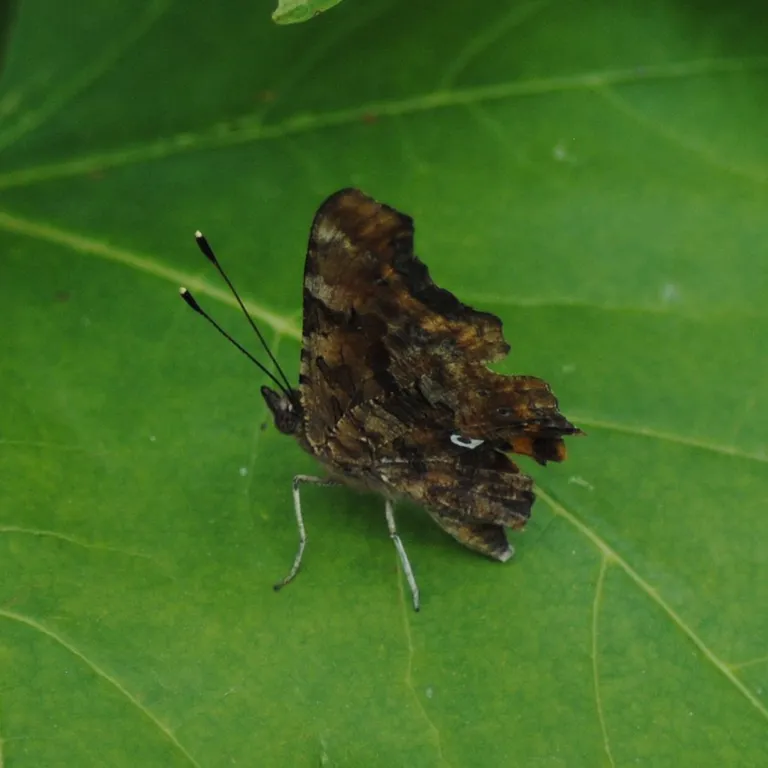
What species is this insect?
Polygonia c-album
